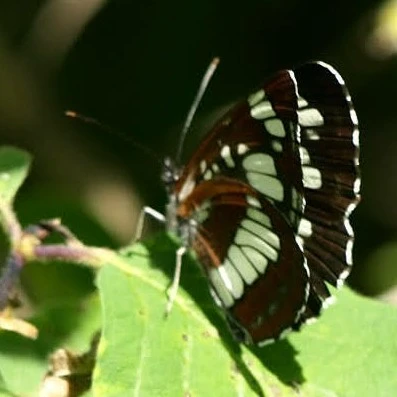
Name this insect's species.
Neptis rivularis
